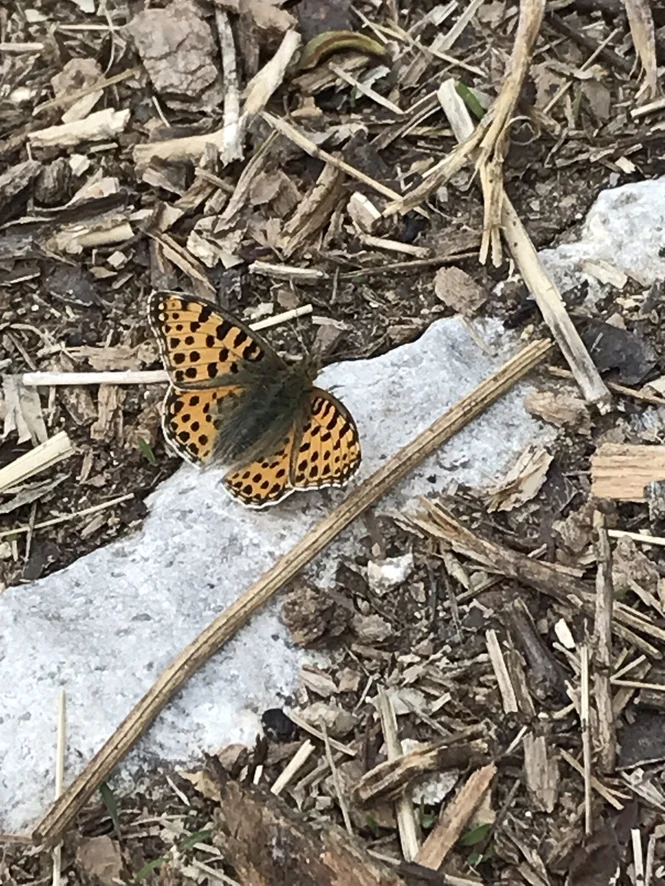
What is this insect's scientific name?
Issoria lathonia
